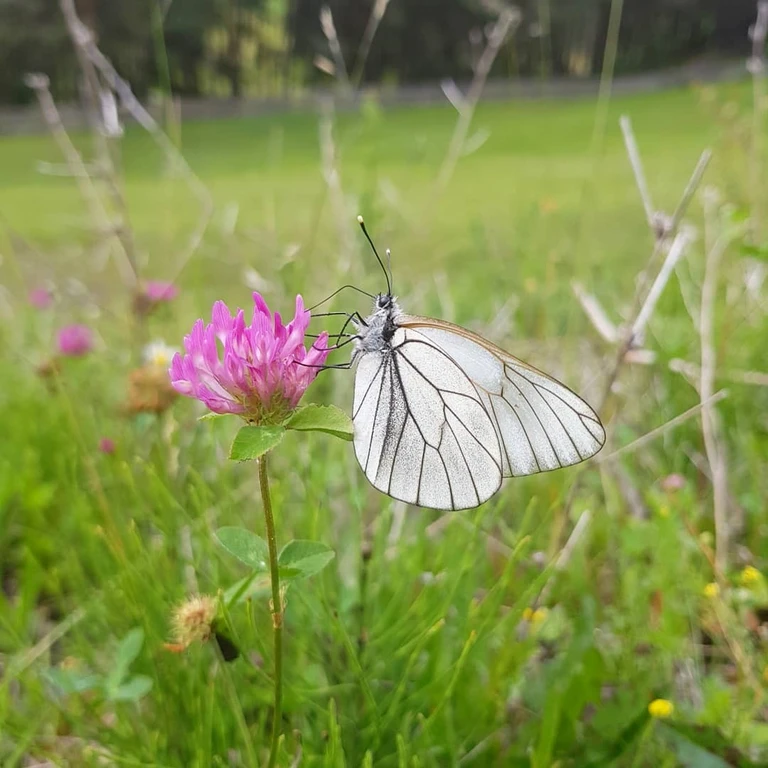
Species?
Aporia crataegi
